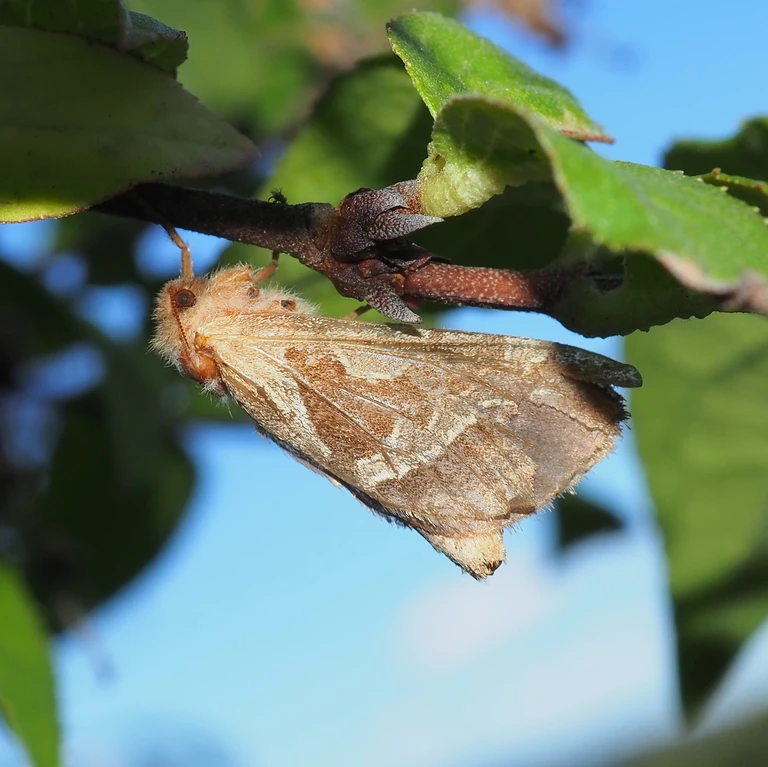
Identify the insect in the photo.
Triodia sylvina
